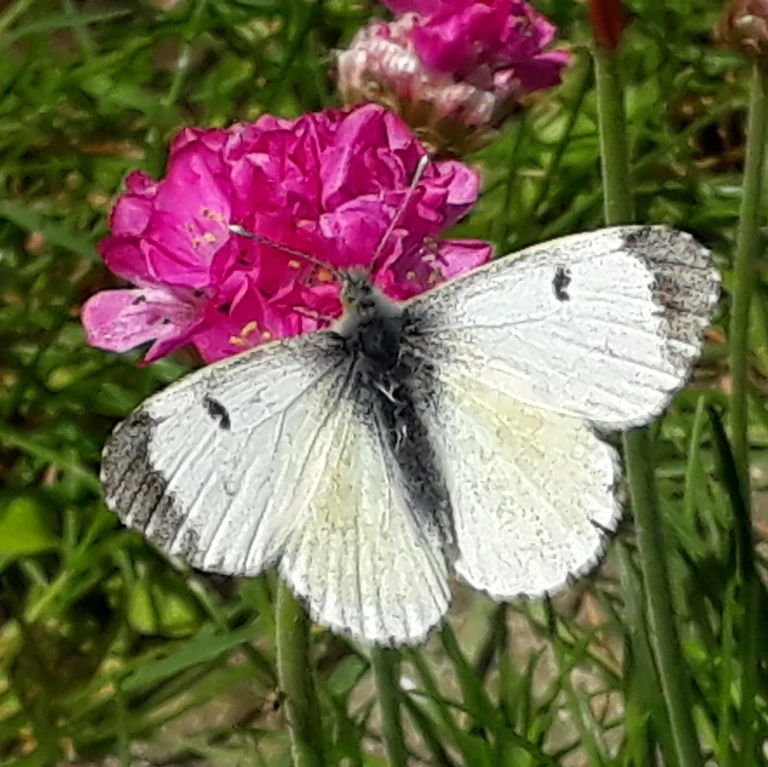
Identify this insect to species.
Anthocharis cardamines
